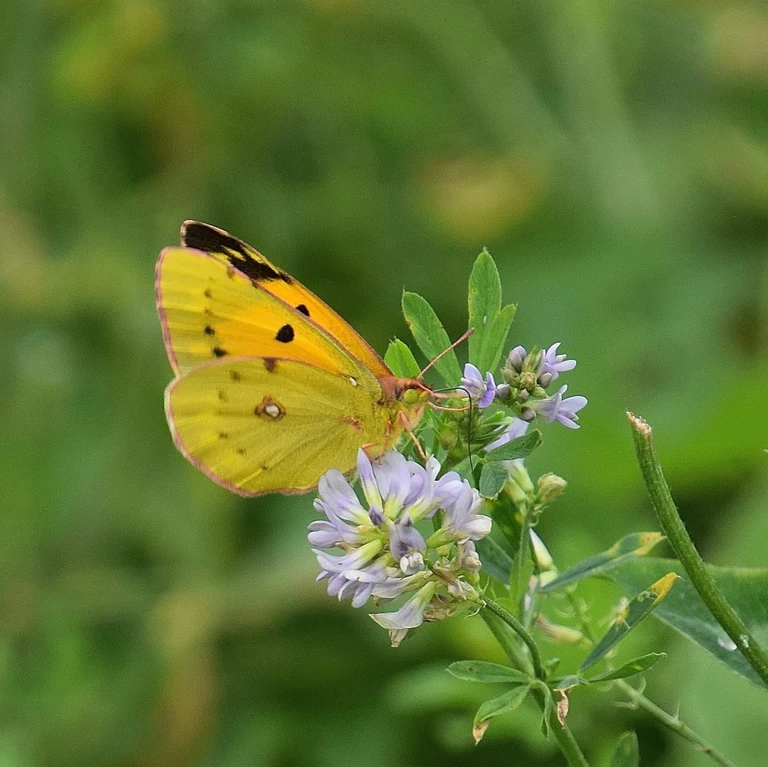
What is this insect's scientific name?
Colias croceus
